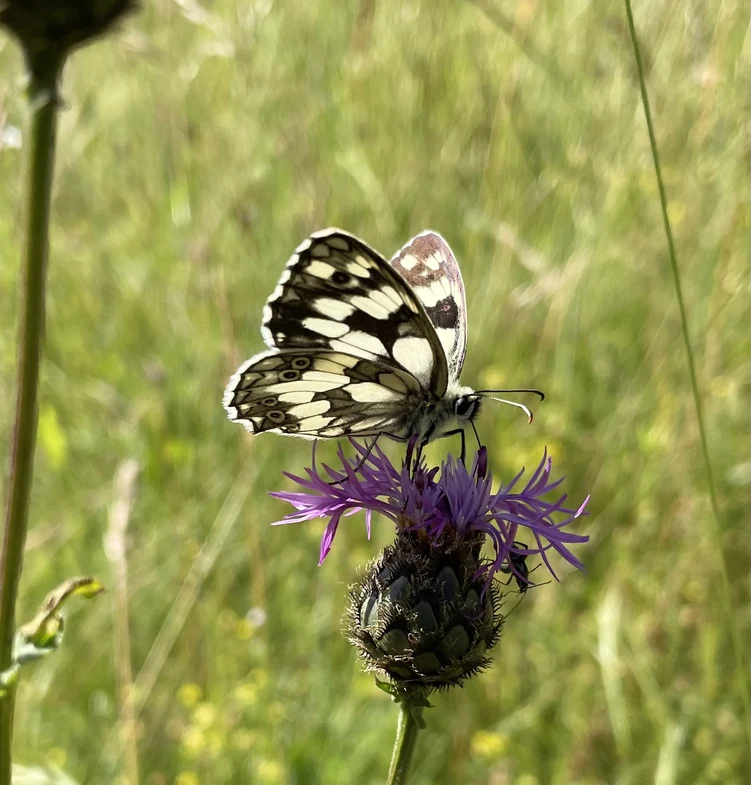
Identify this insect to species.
Melanargia galathea
